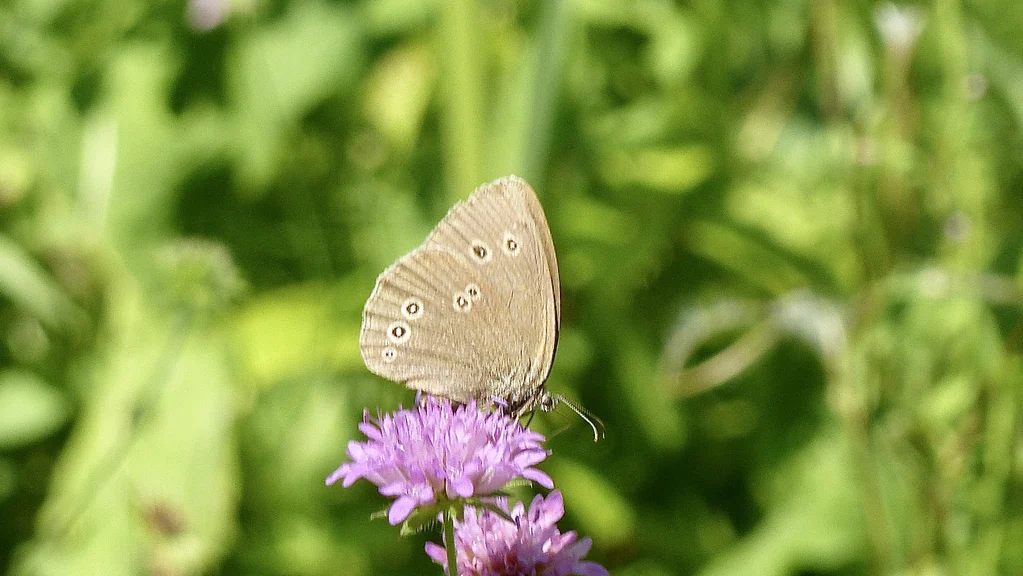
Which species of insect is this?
Aphantopus hyperantus
